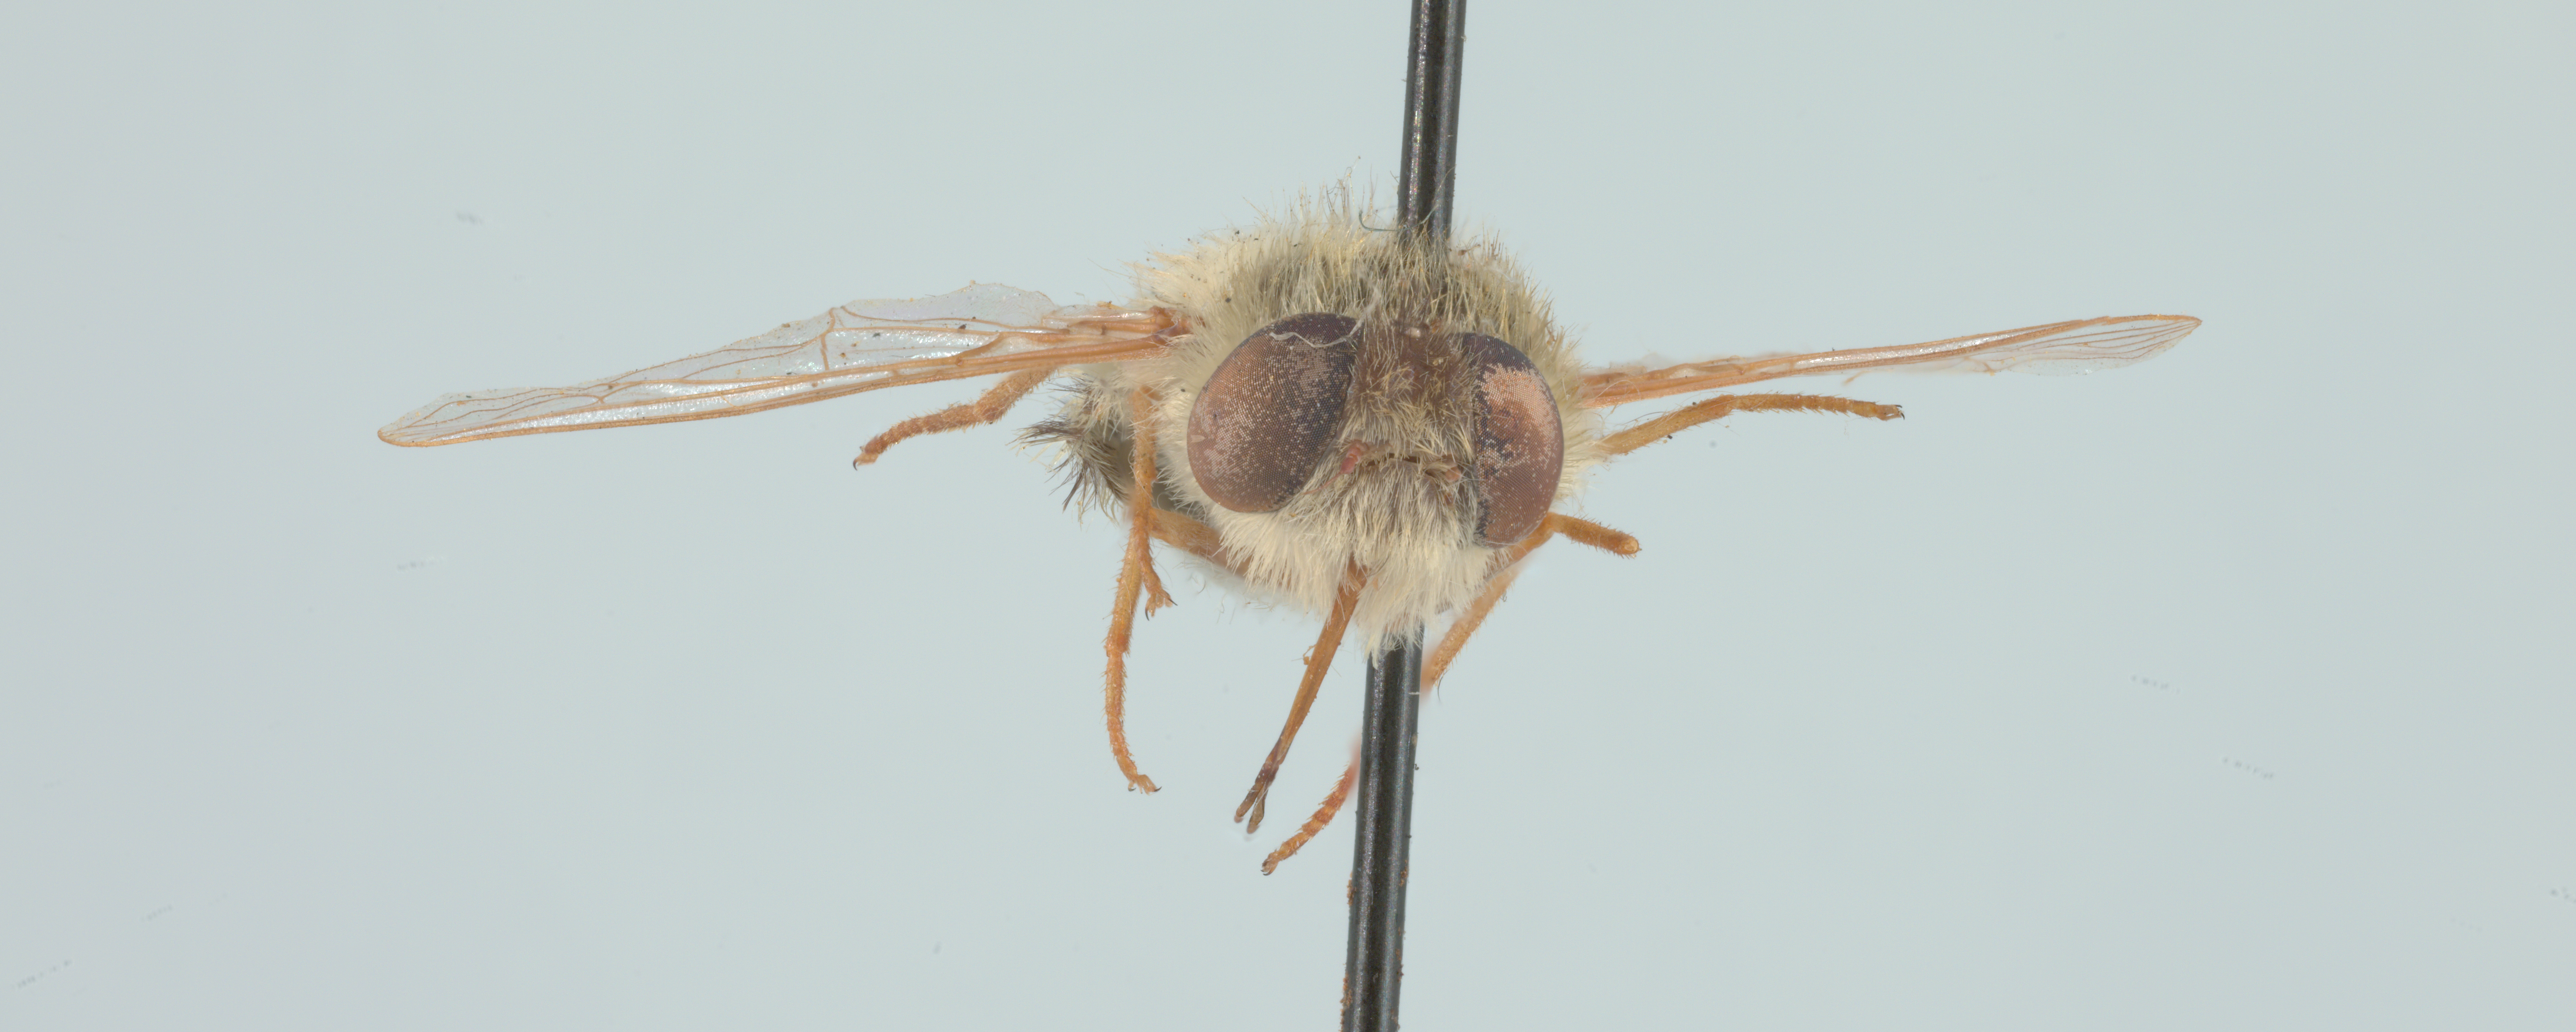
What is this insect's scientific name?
Neorhynchocephalus sackenii
